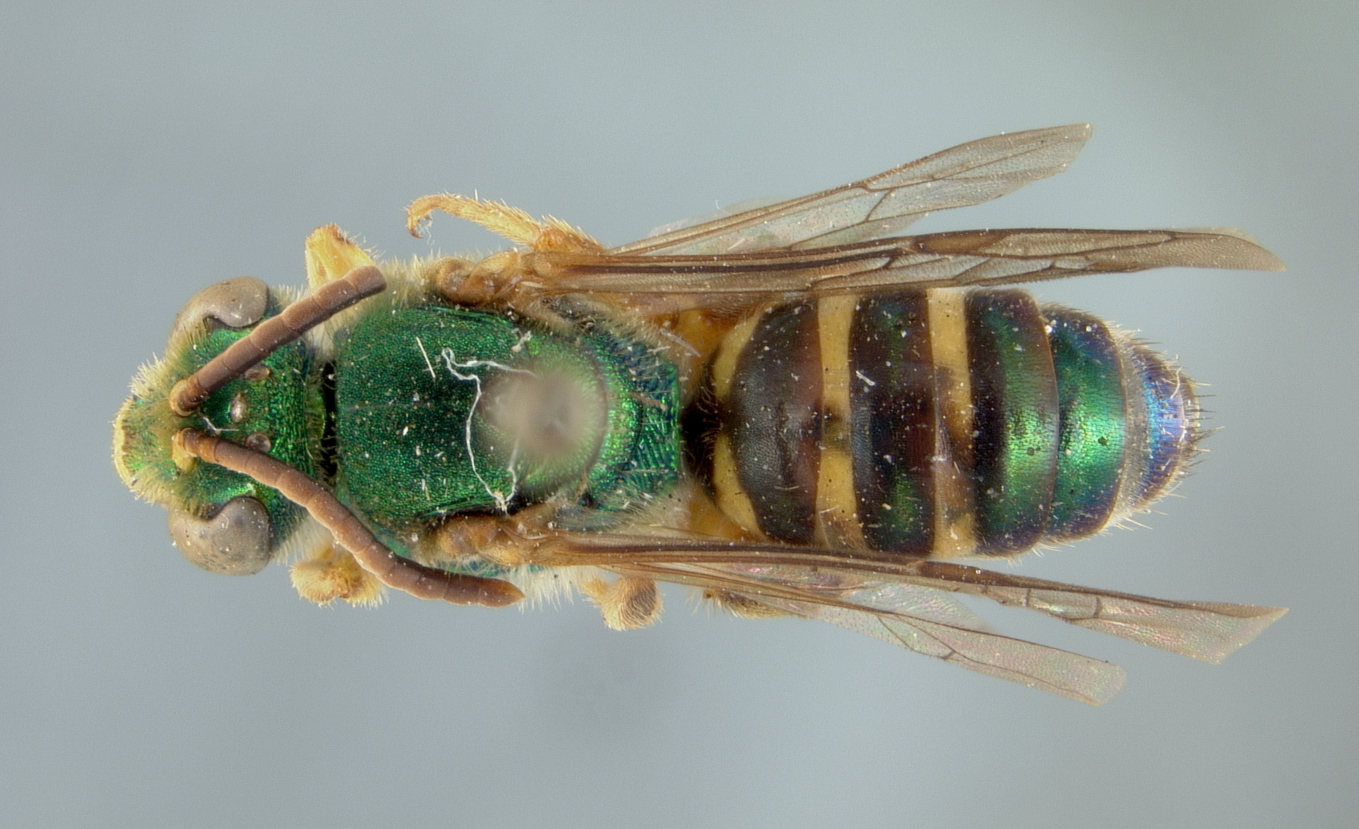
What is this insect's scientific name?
Agapostemon jamaicensis
